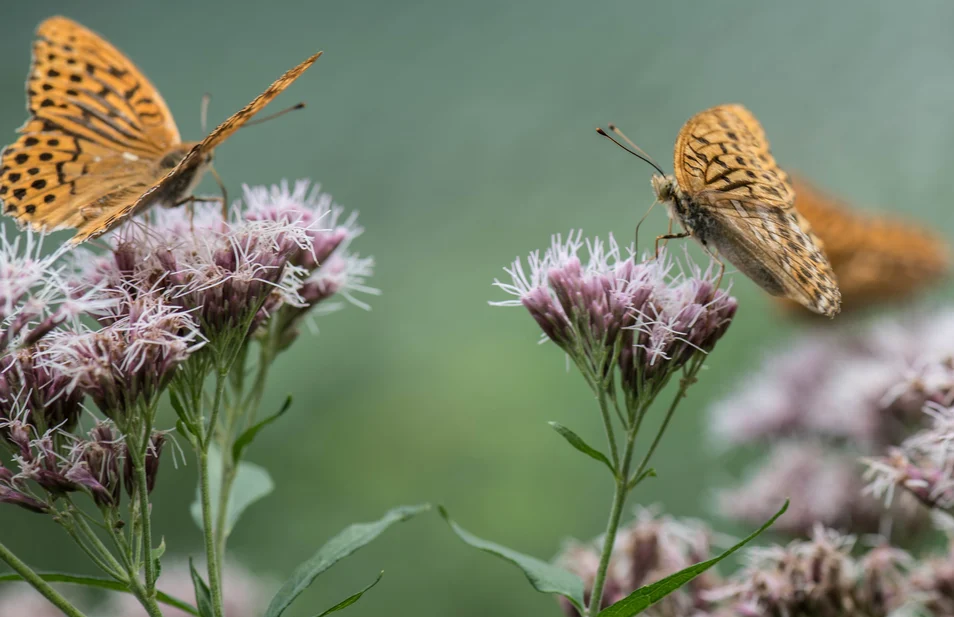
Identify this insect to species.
Argynnis paphia
